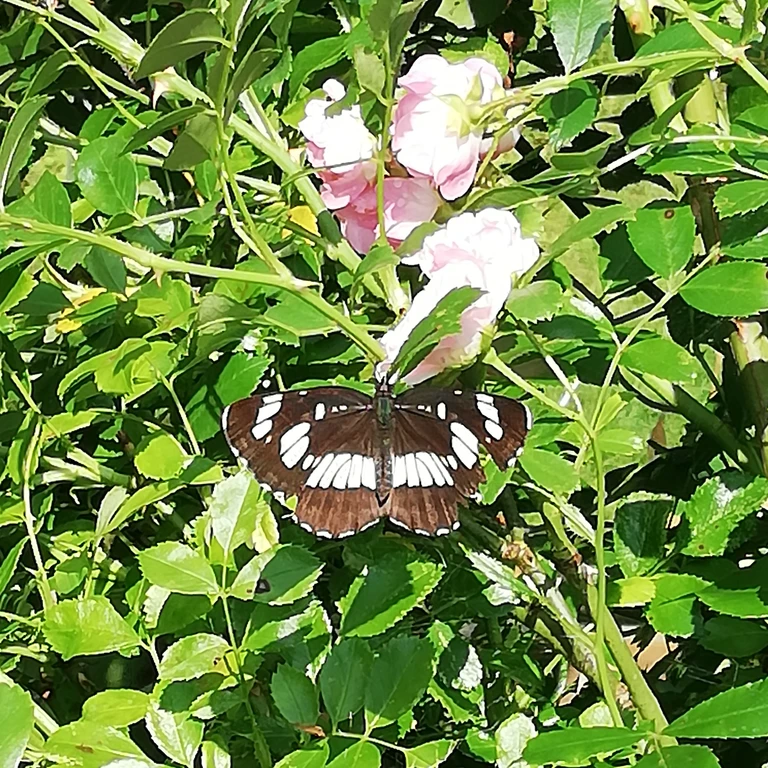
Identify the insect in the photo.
Neptis rivularis
